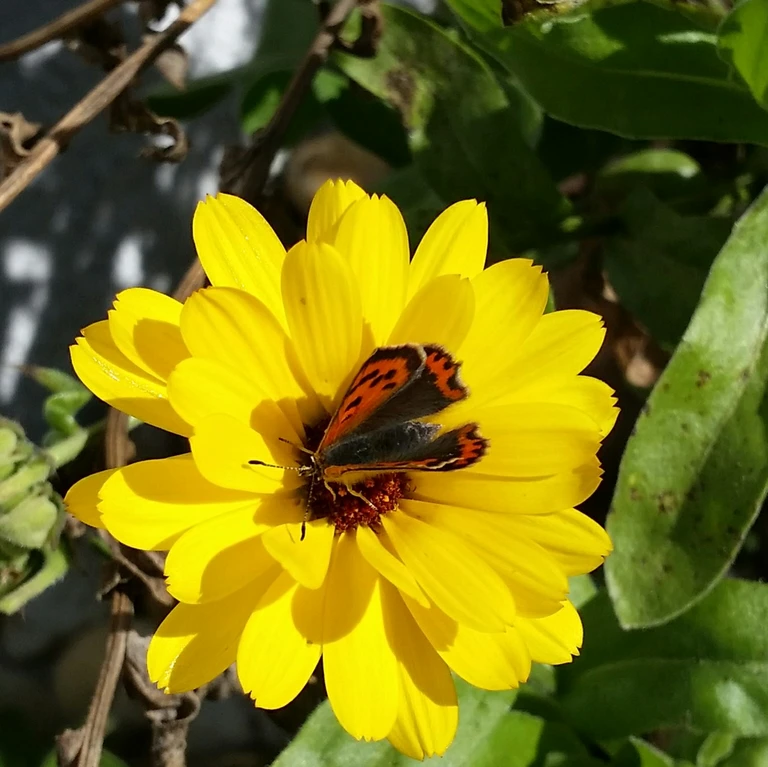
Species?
Lycaena phlaeas
